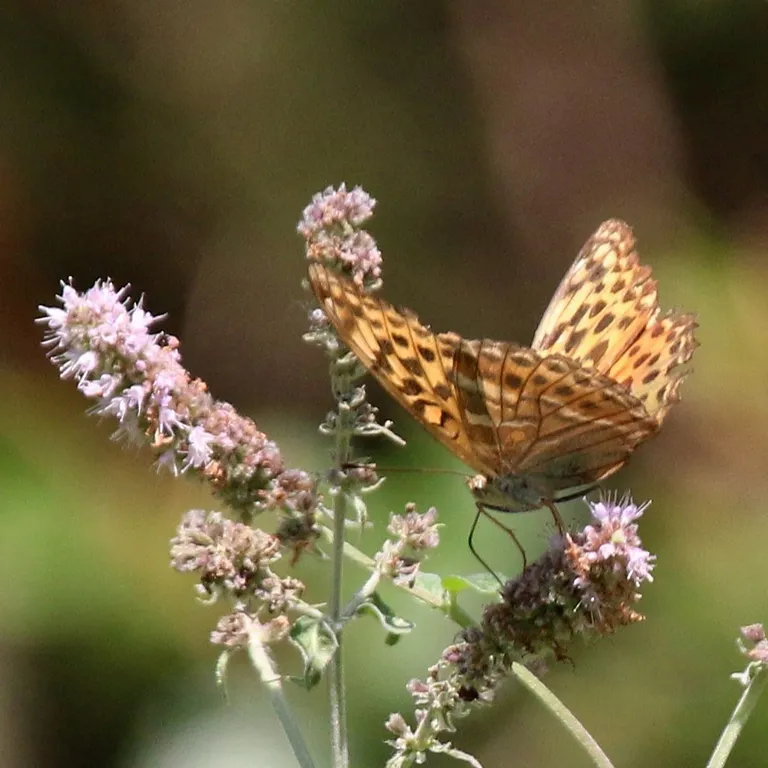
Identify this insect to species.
Argynnis paphia
